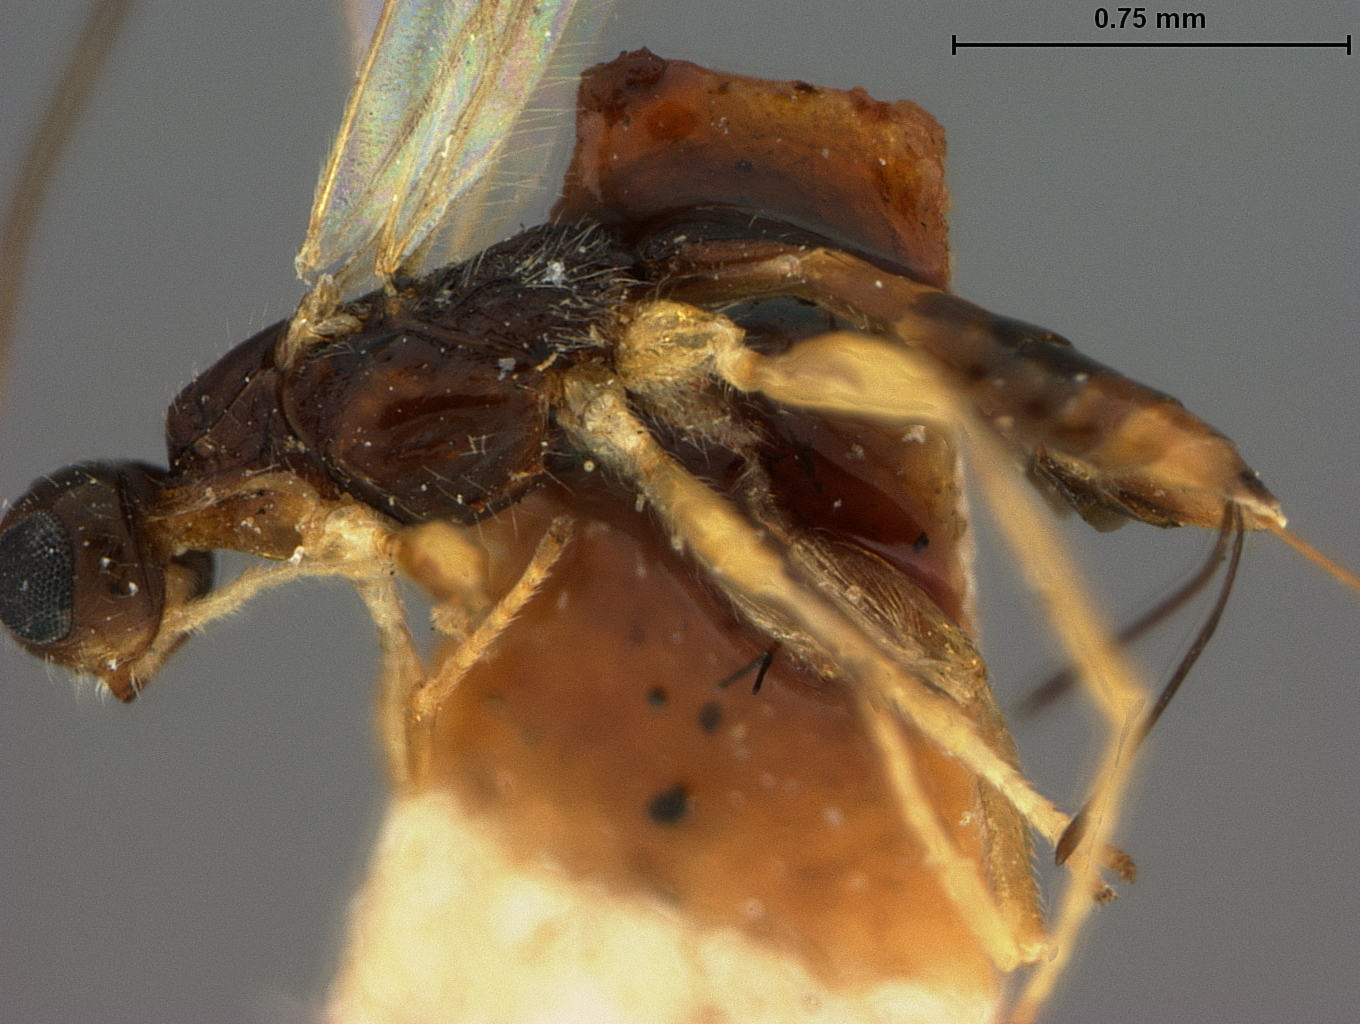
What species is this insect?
Caenophanes anthaxiae
